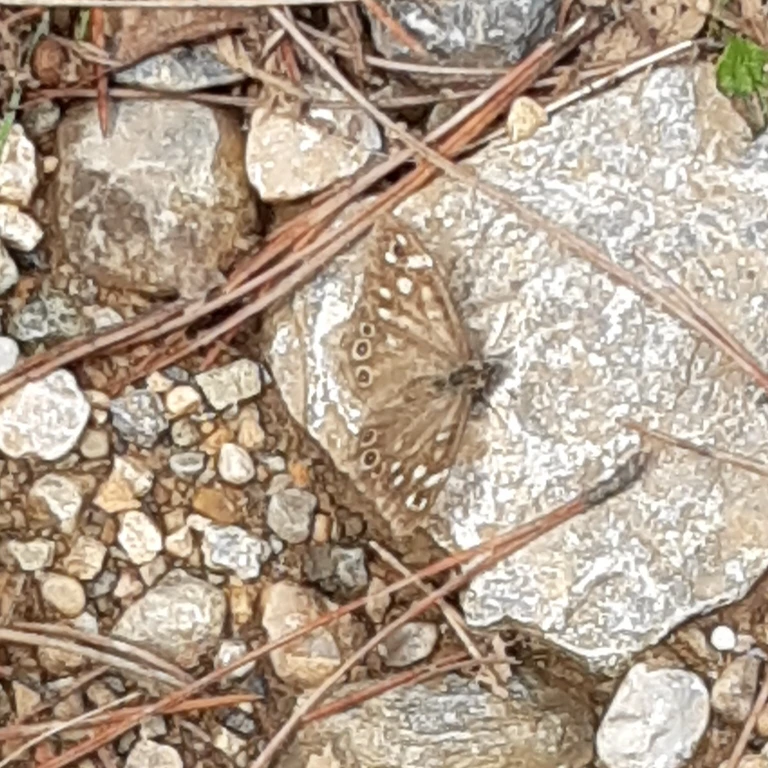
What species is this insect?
Pararge aegeria
